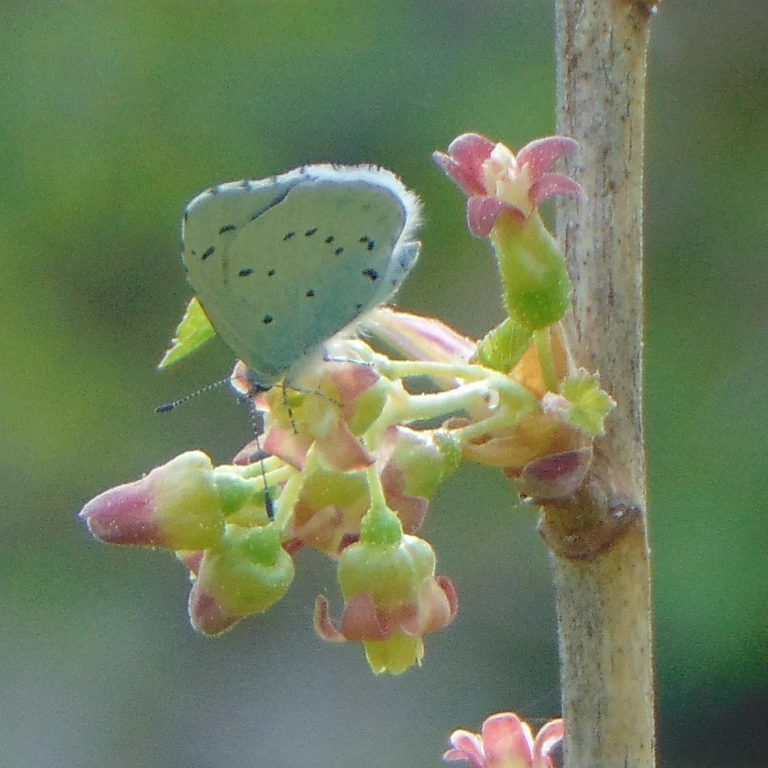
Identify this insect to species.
Celastrina argiolus
